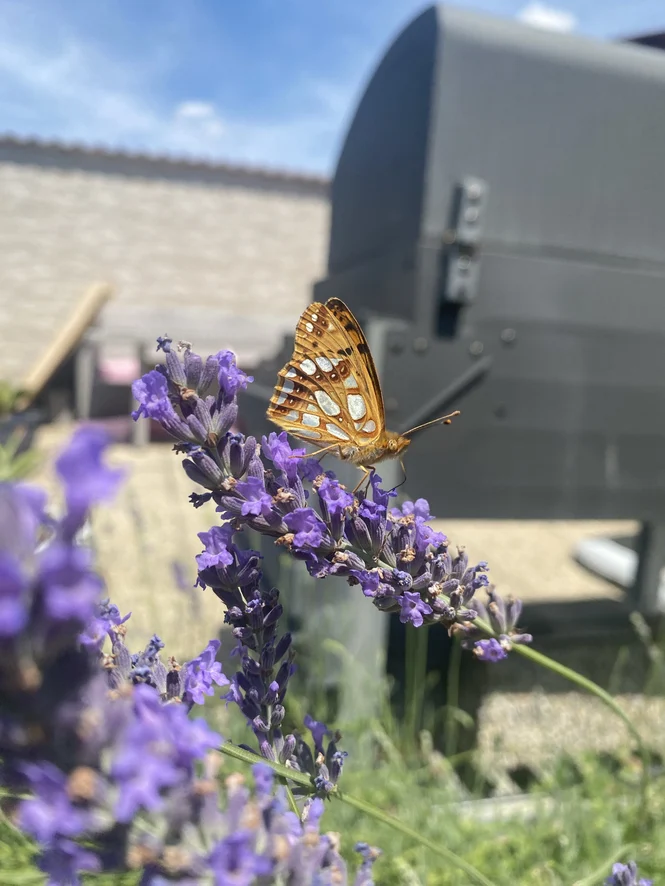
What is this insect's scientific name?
Issoria lathonia
